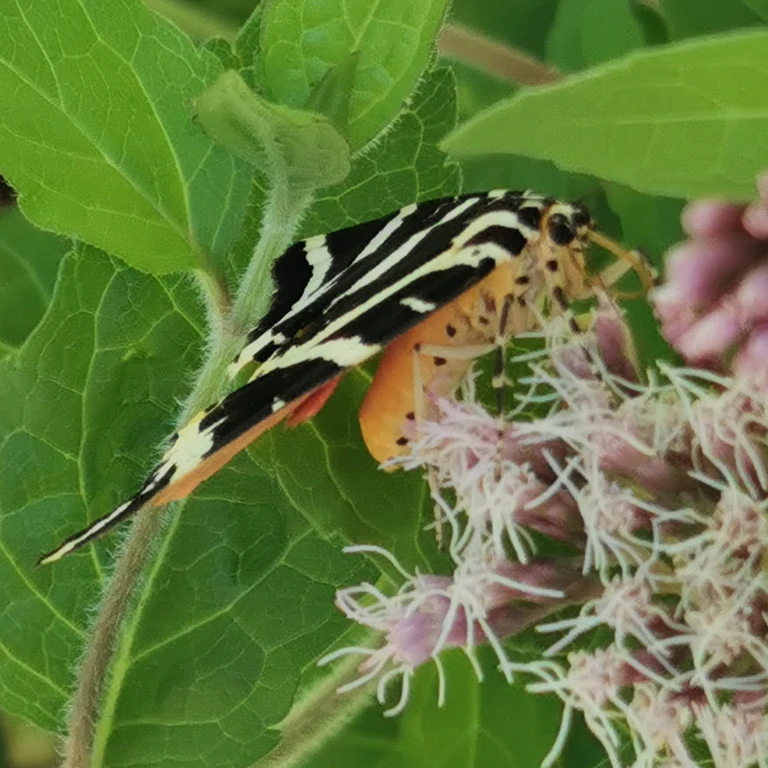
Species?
Euplagia quadripunctaria
